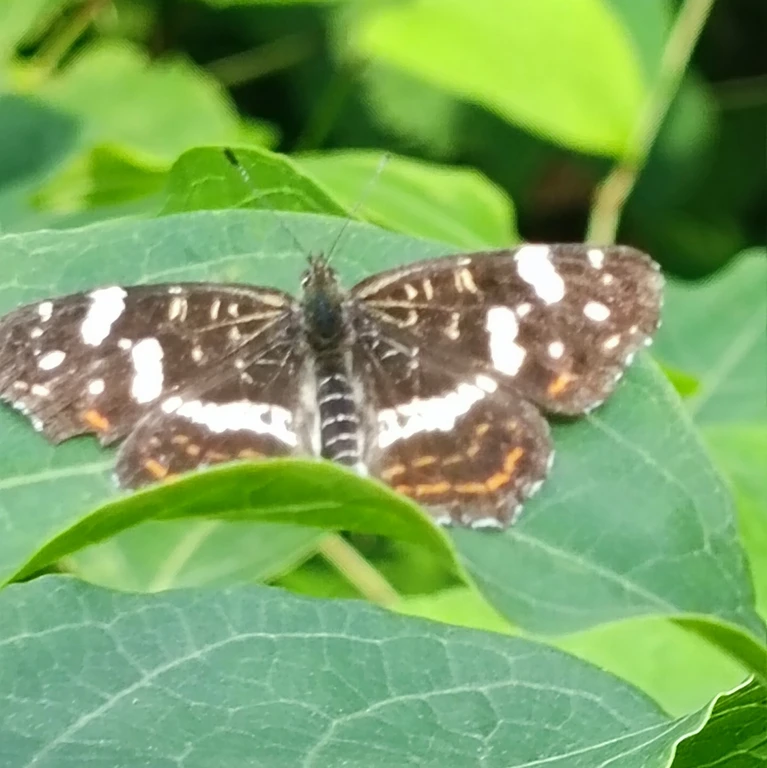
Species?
Araschnia levana
